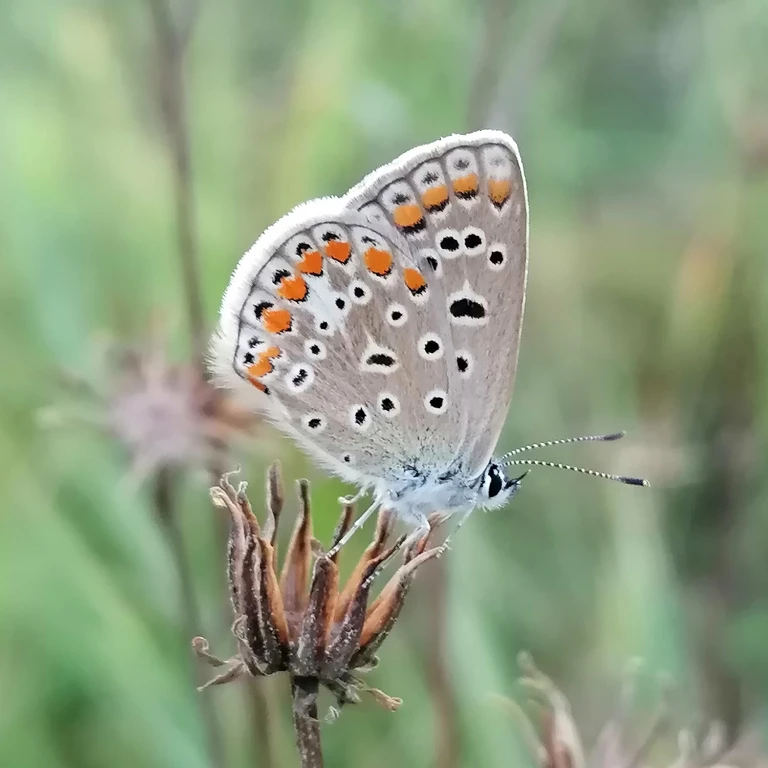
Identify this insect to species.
Polyommatus icarus
